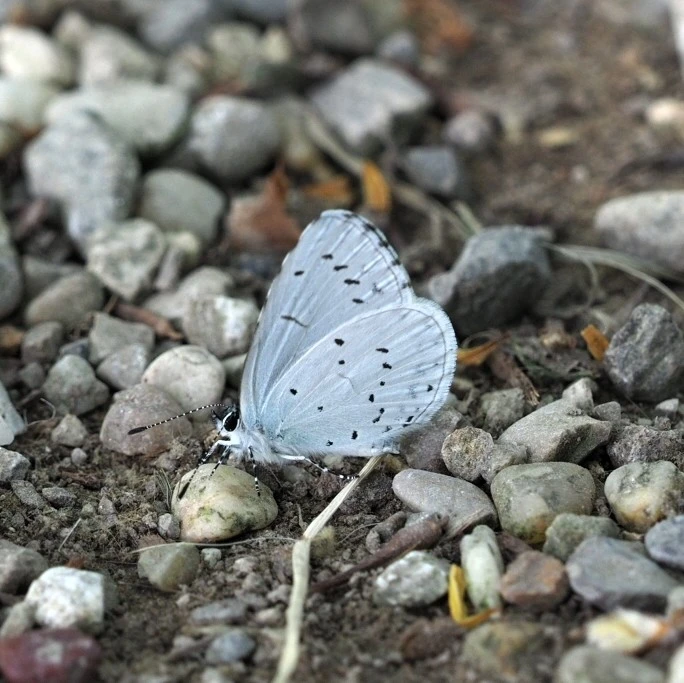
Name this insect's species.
Celastrina argiolus
